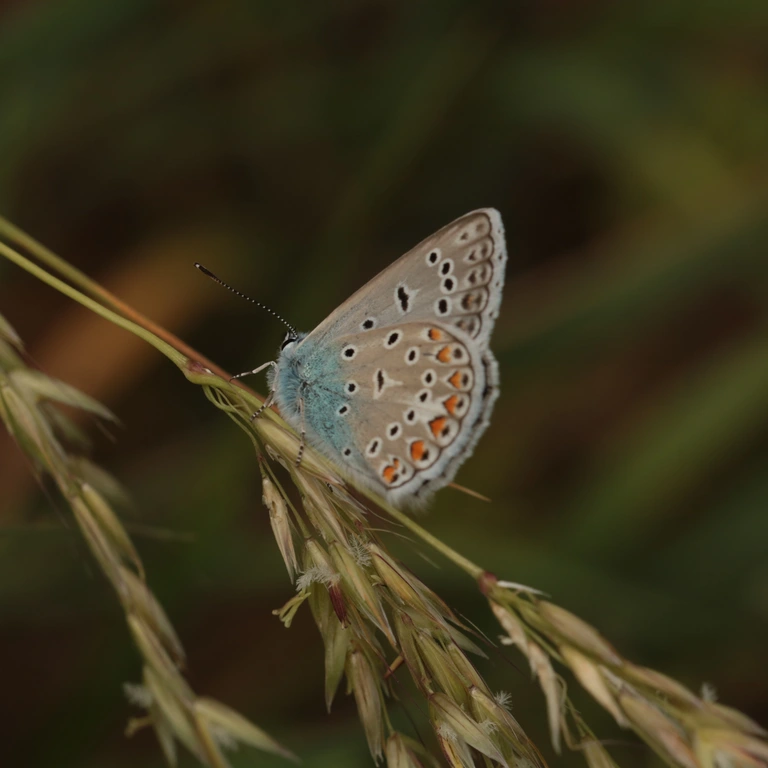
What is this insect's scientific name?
Polyommatus icarus
